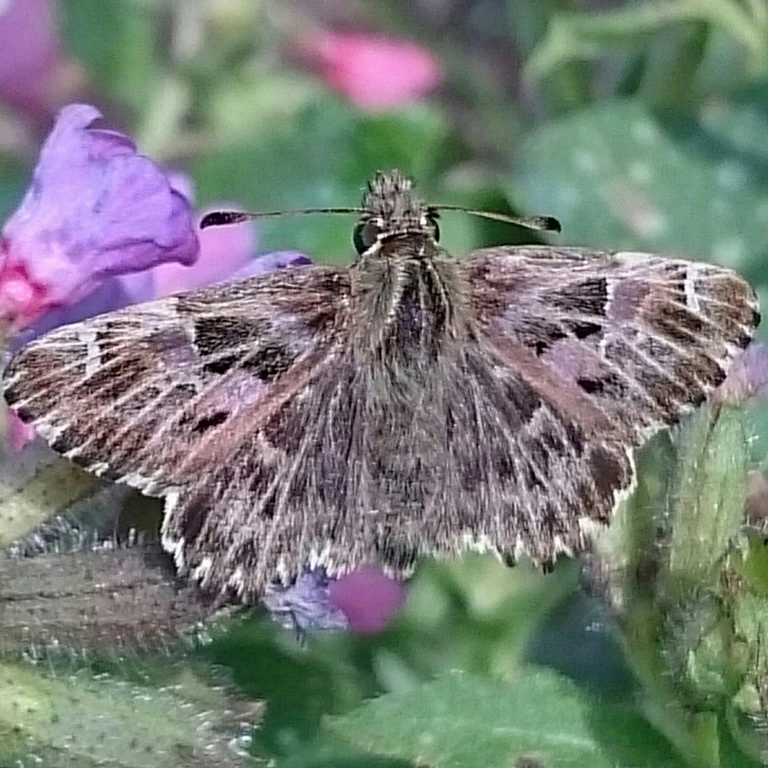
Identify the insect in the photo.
Carcharodus alceae
